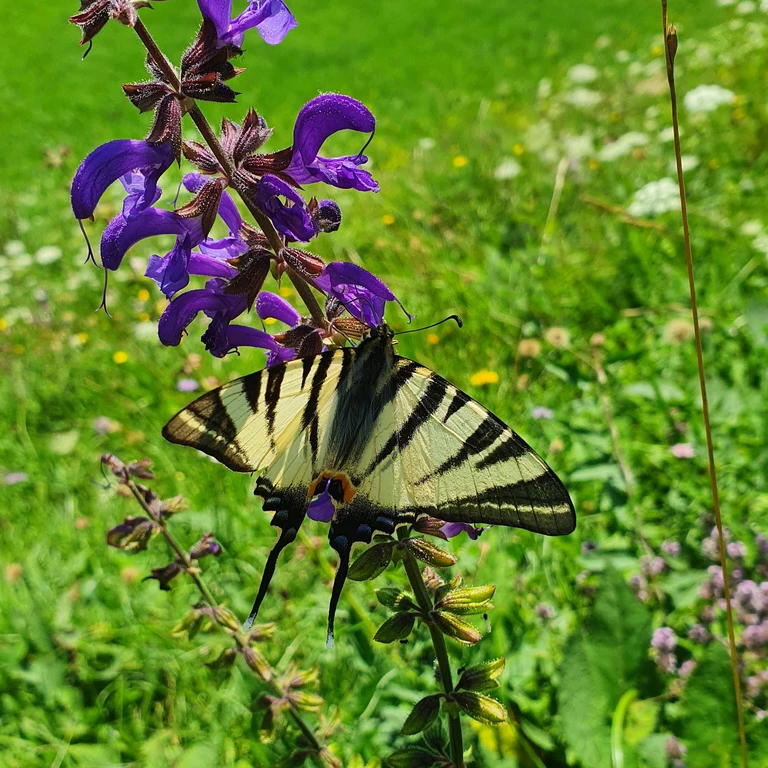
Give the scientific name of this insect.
Iphiclides podalirius
